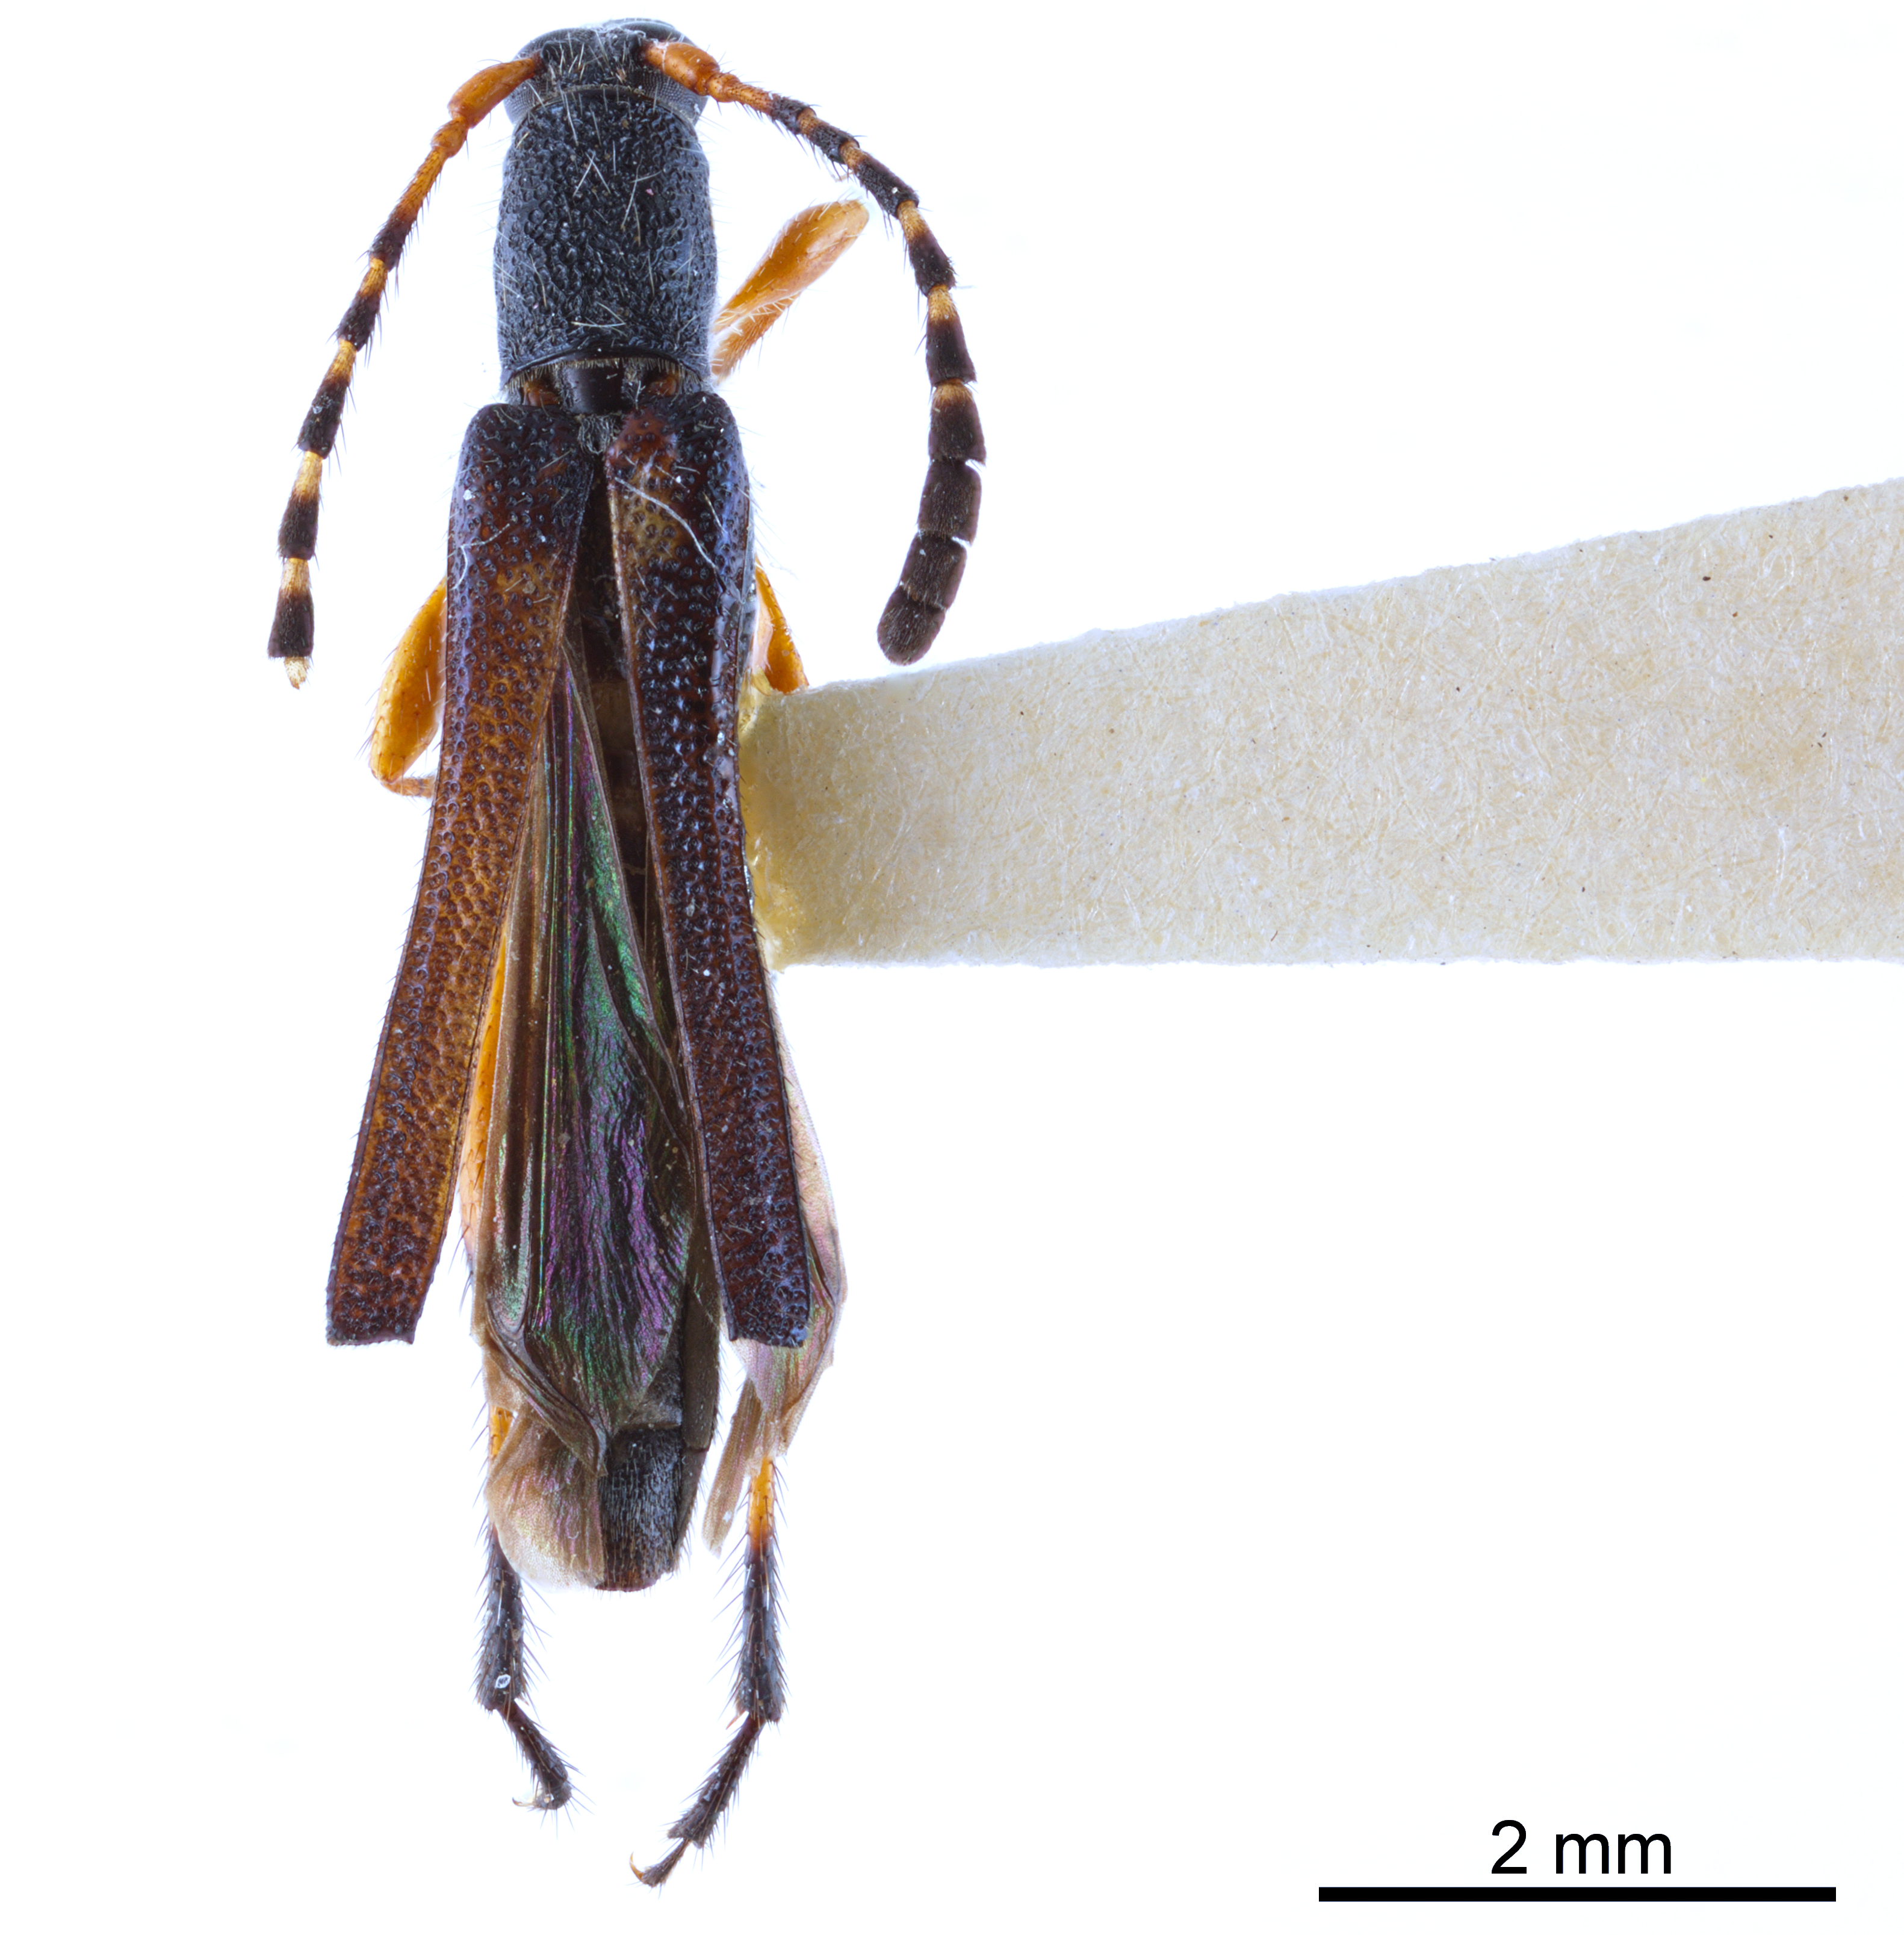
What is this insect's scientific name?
Paraeclipta tenuis
